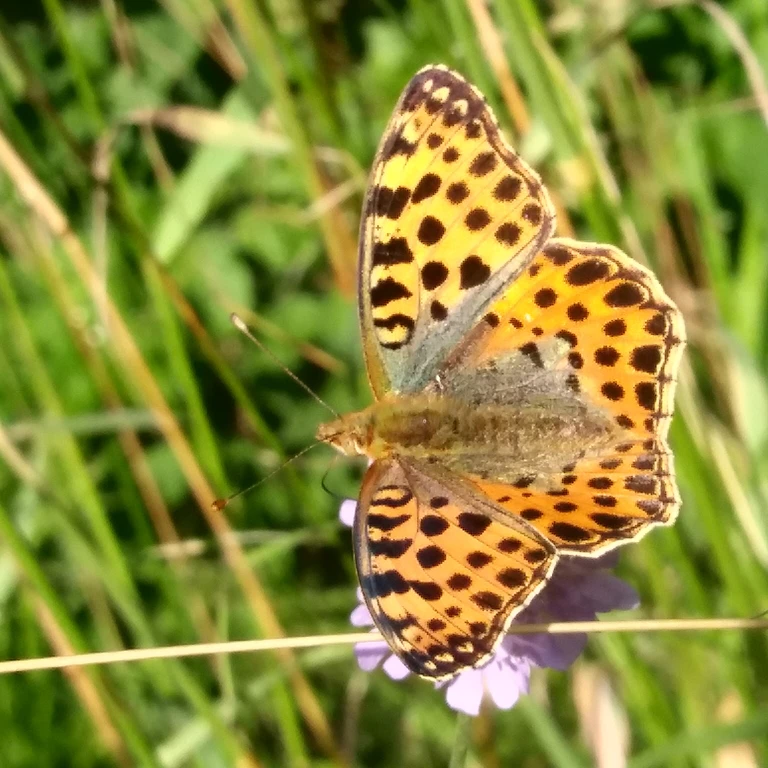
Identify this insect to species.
Issoria lathonia
